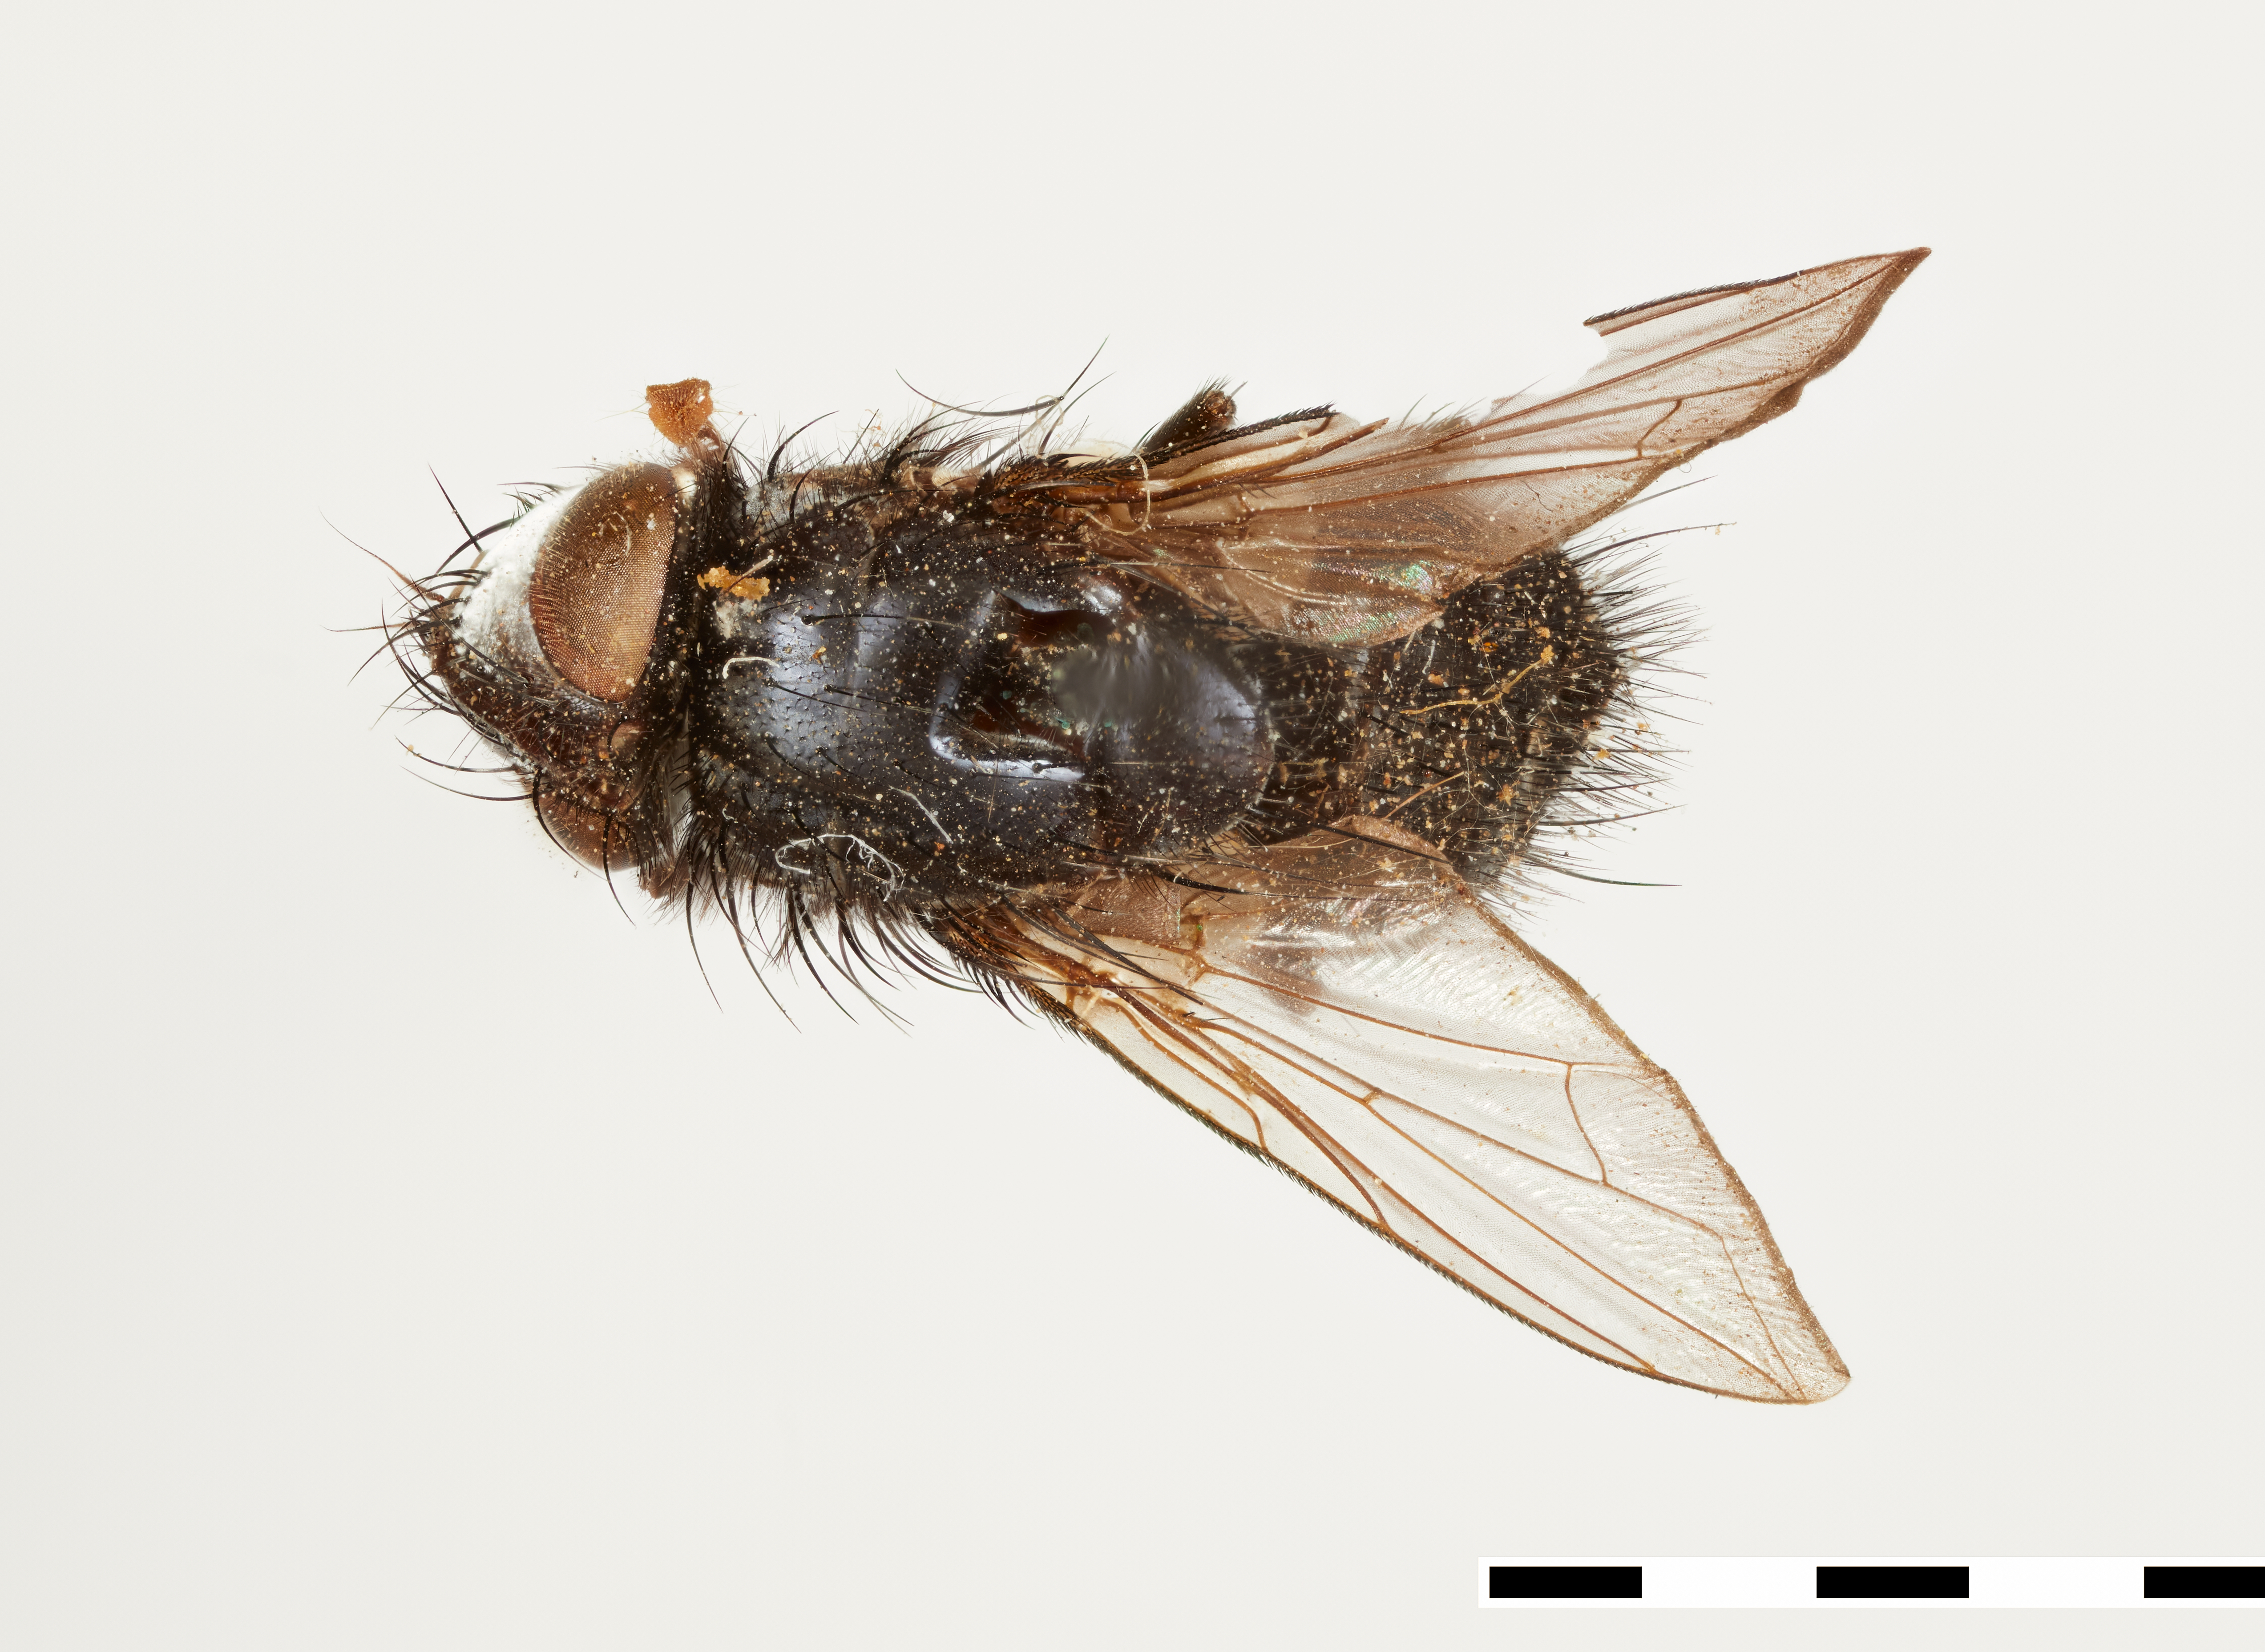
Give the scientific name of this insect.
Miopharus pirioni
